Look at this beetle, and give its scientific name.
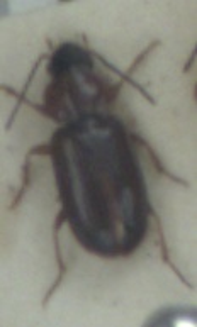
Acupalpus flavicollis
